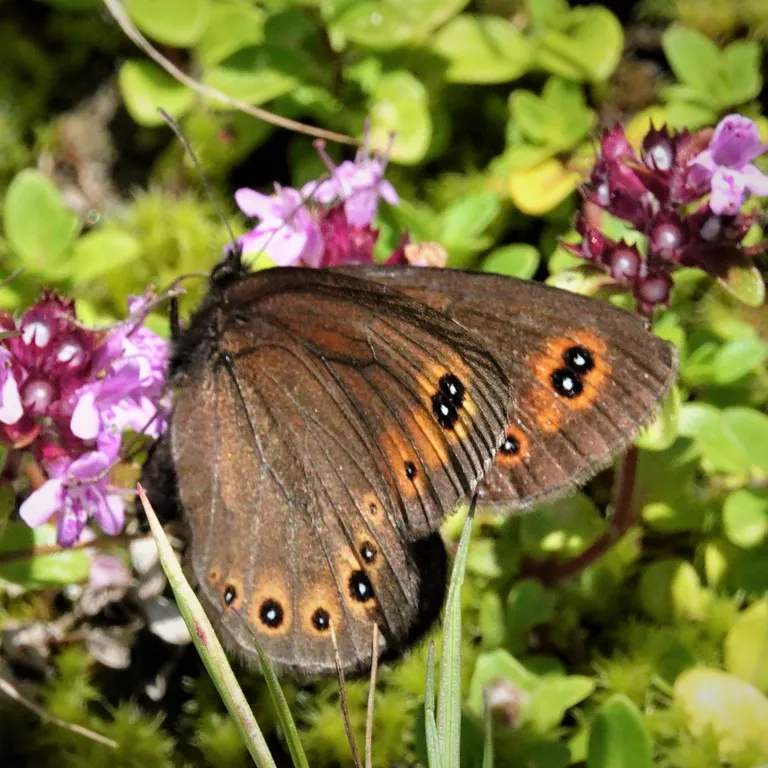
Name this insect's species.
Erebia medusa
